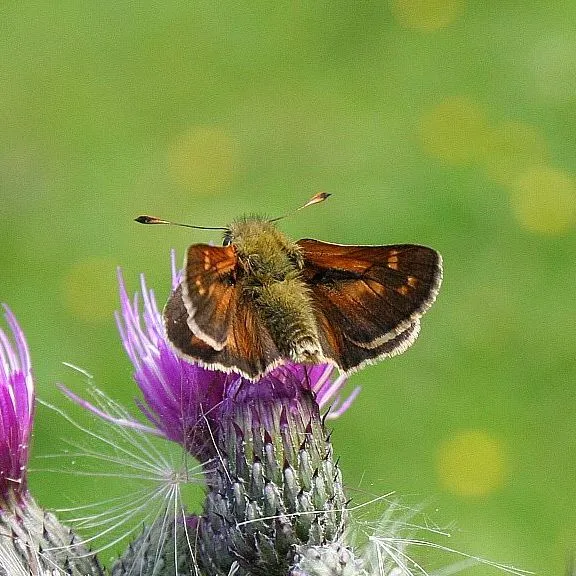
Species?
Hesperia comma
